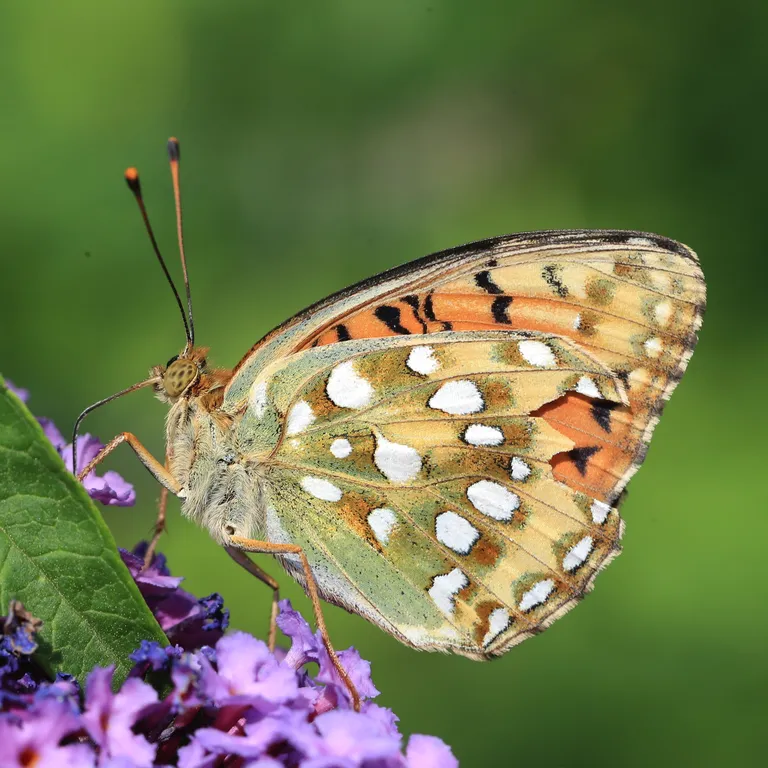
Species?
Speyeria aglaja
